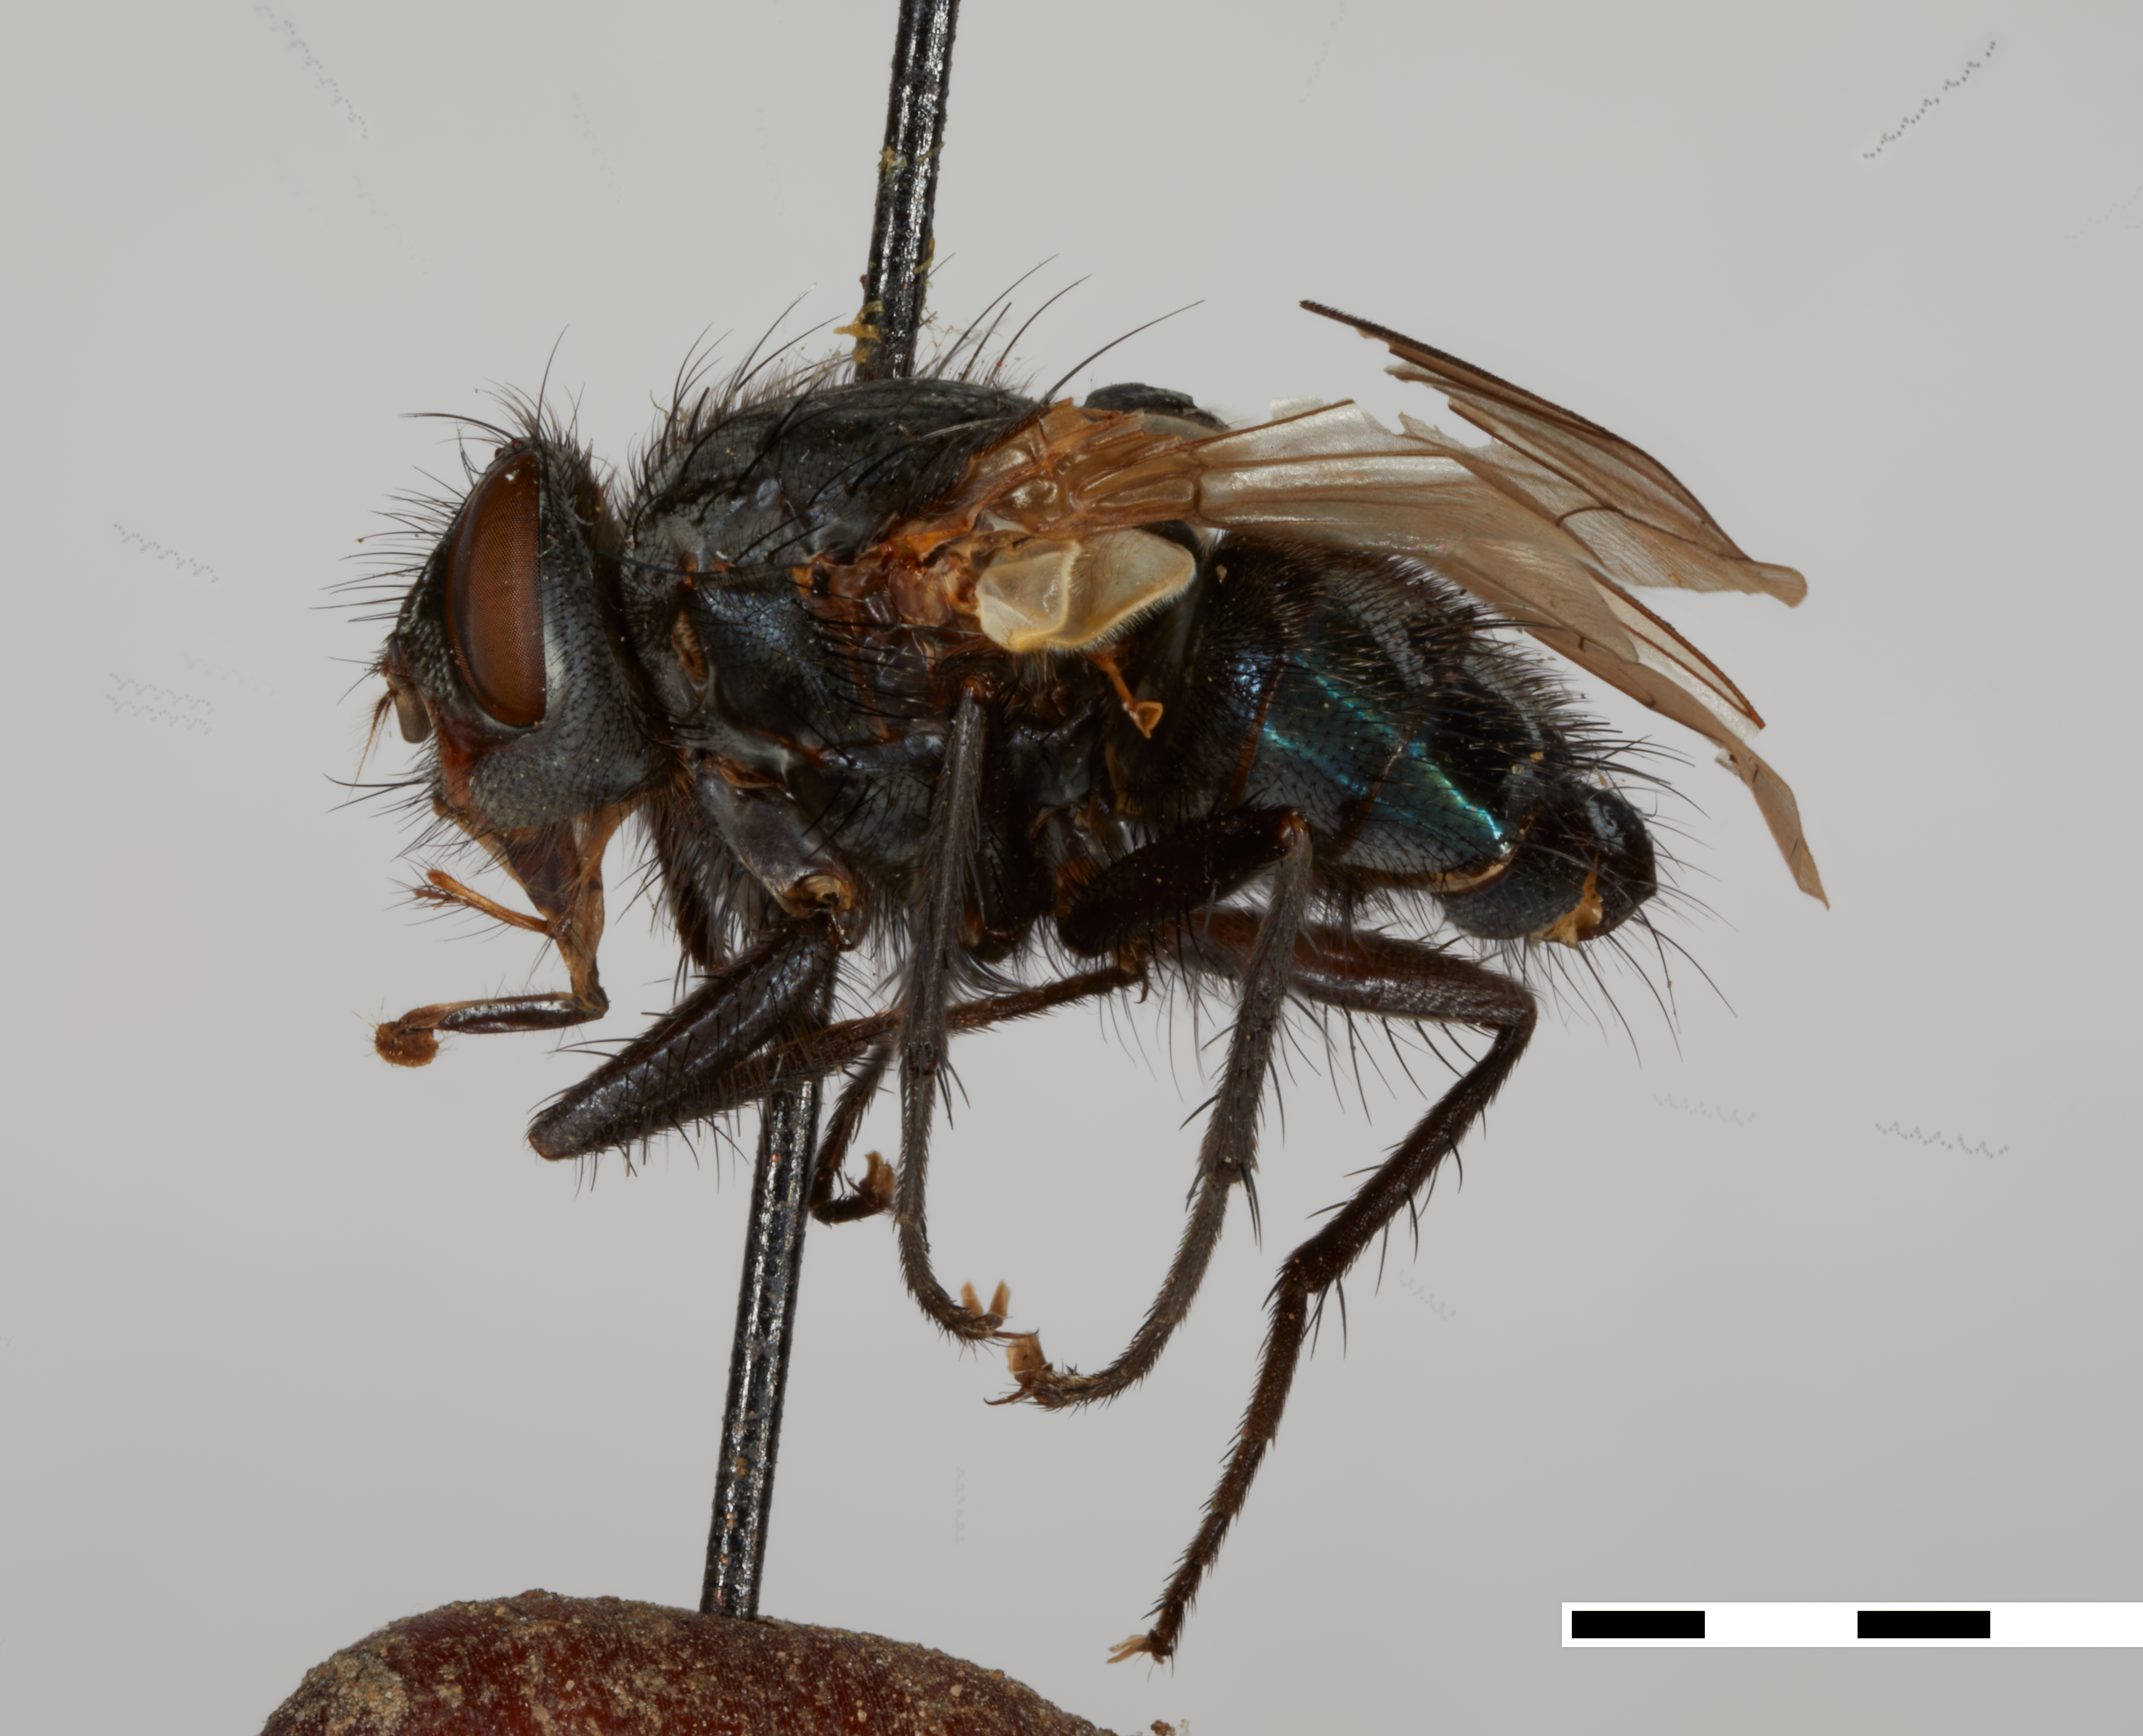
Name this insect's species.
Onesia bisetosa
